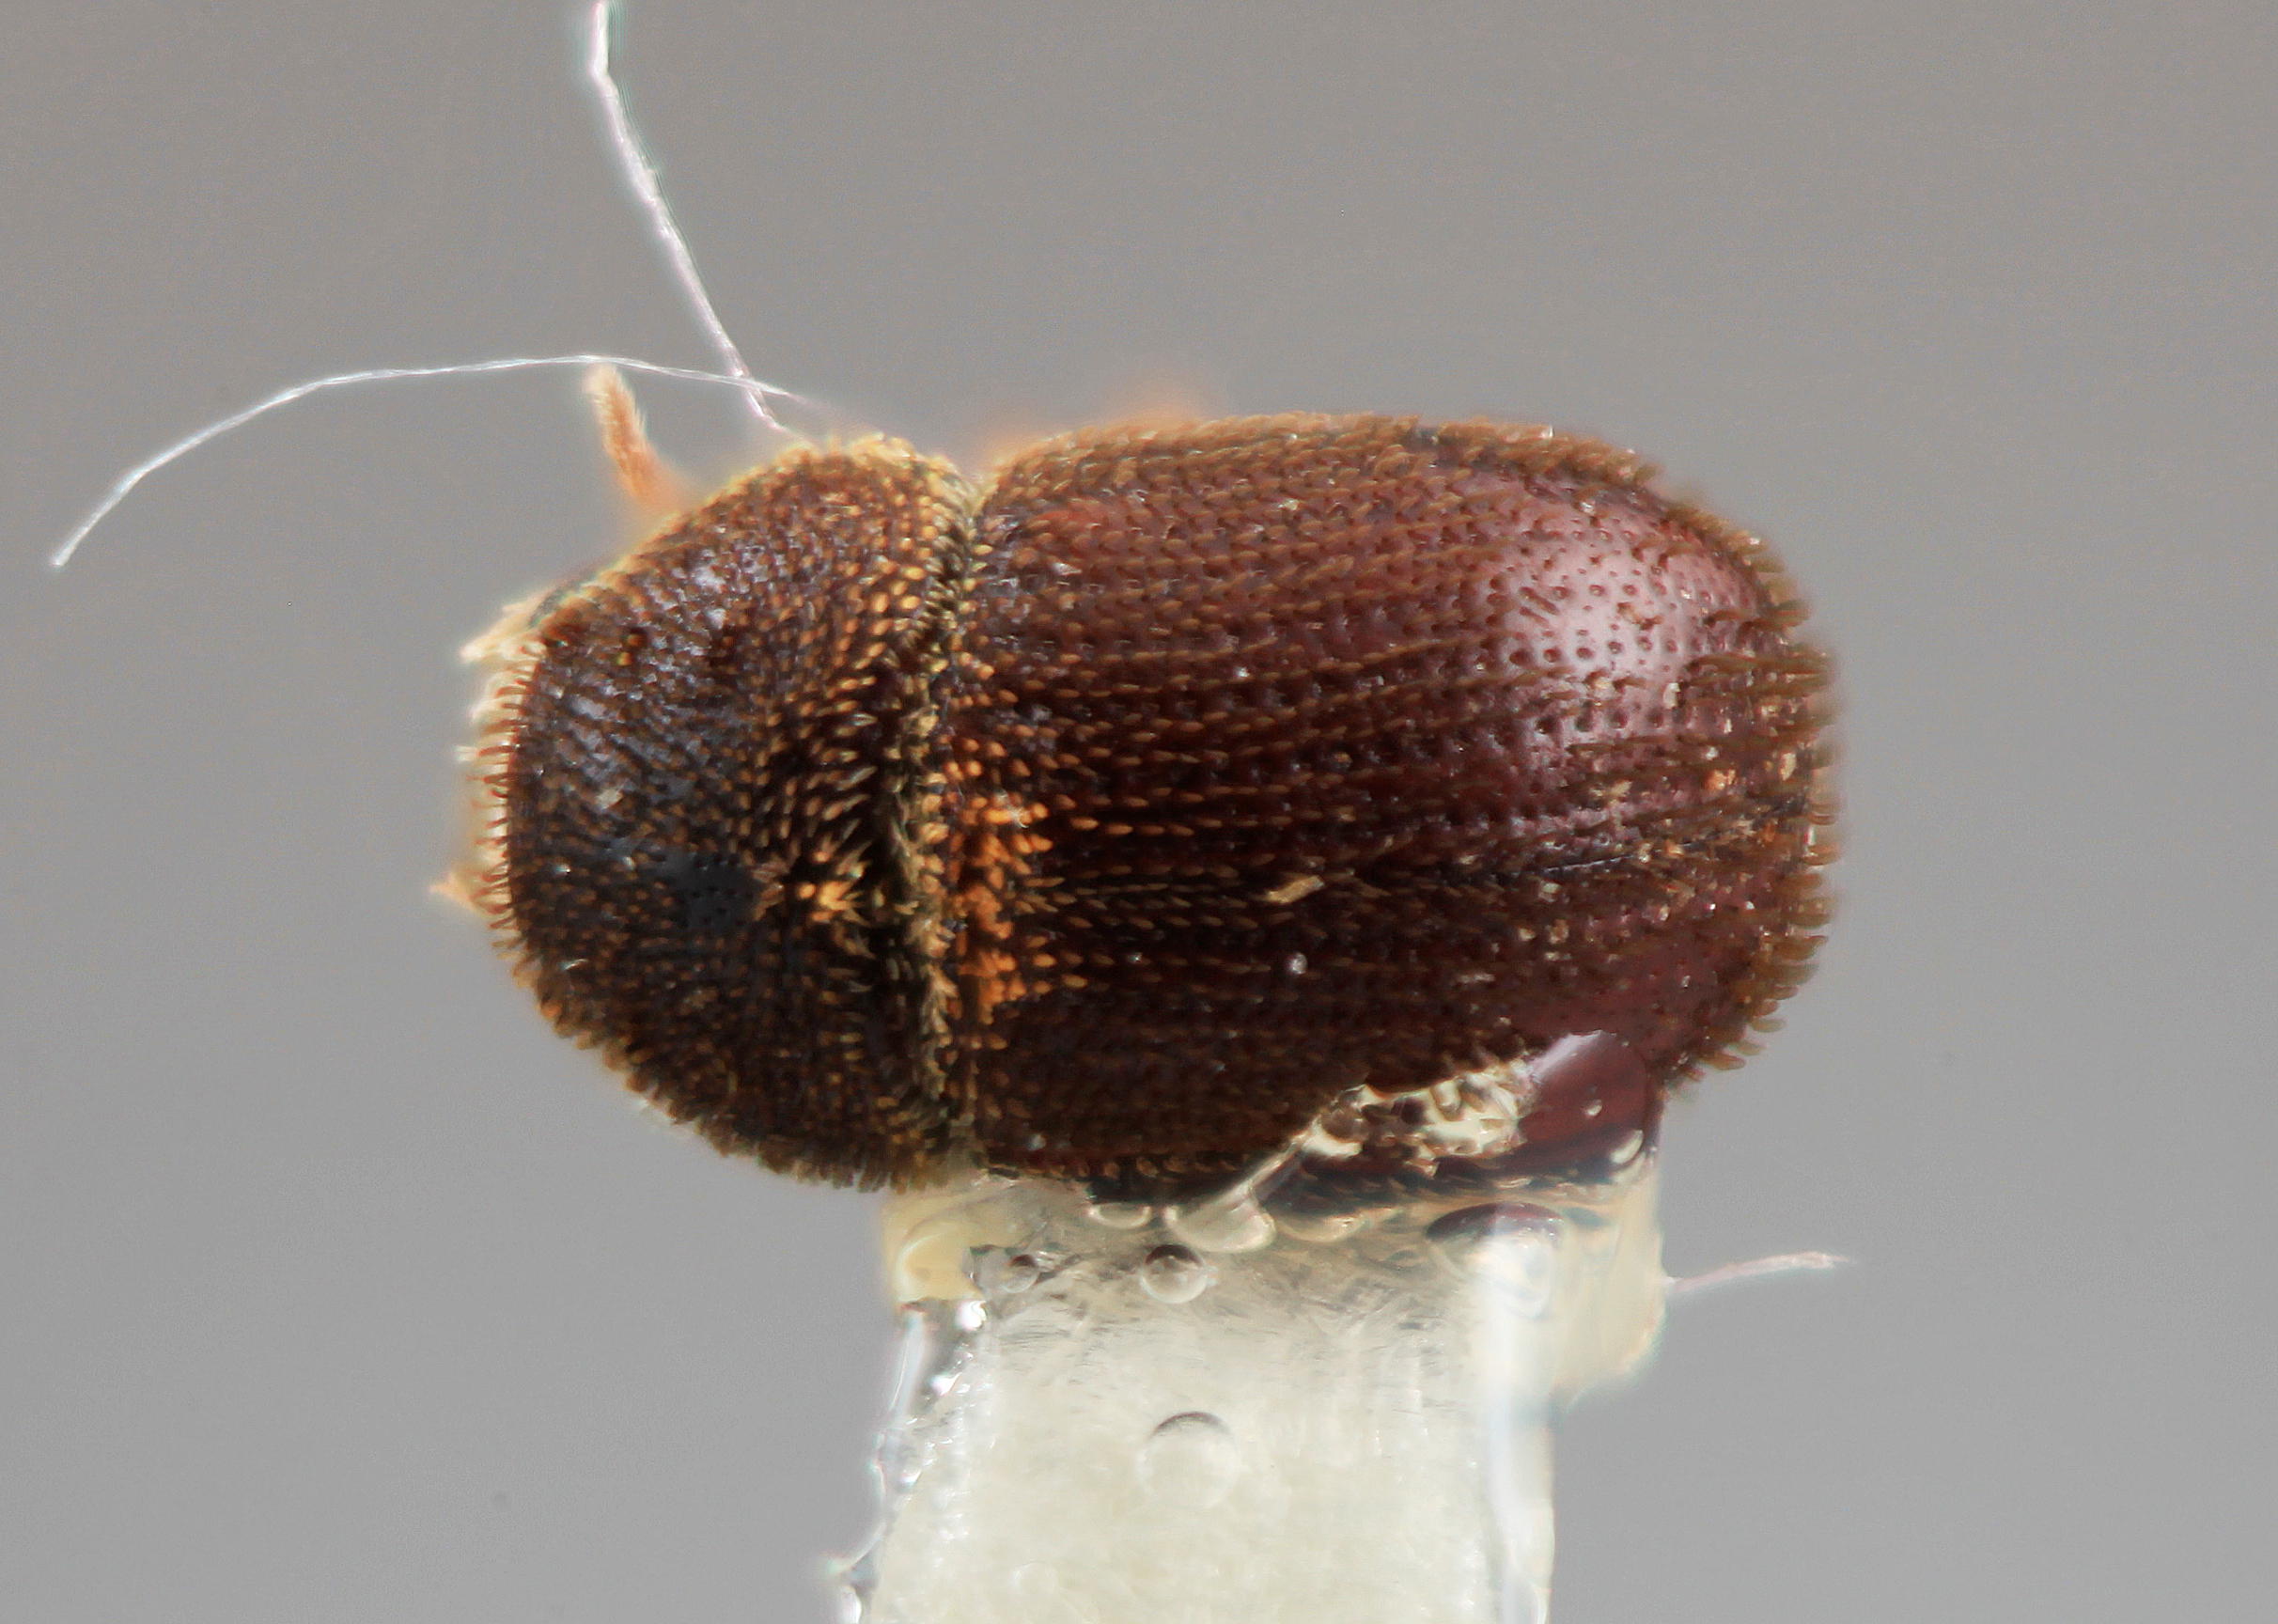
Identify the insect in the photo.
Chaetophloeus confinis
